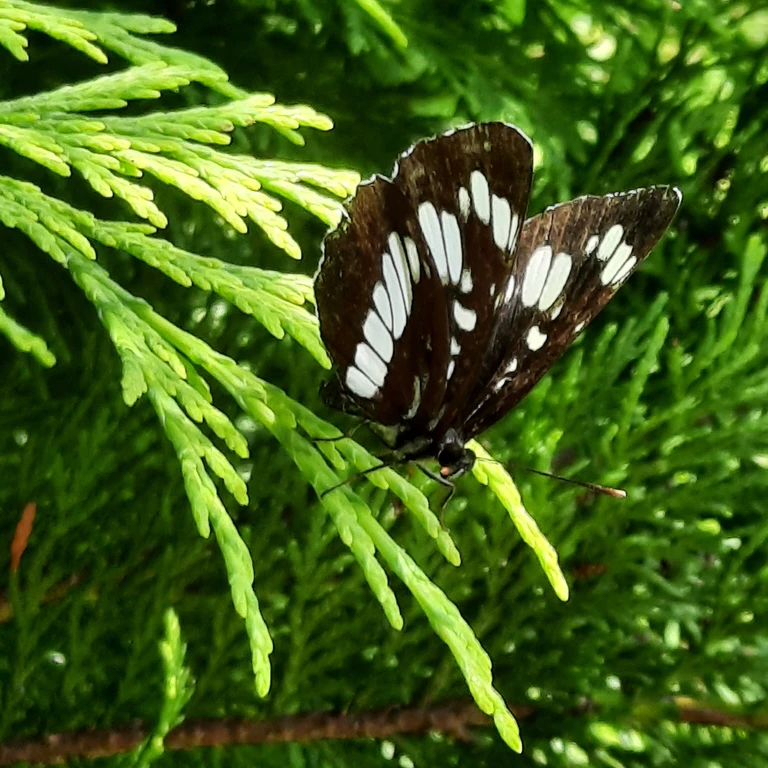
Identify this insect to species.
Neptis rivularis
